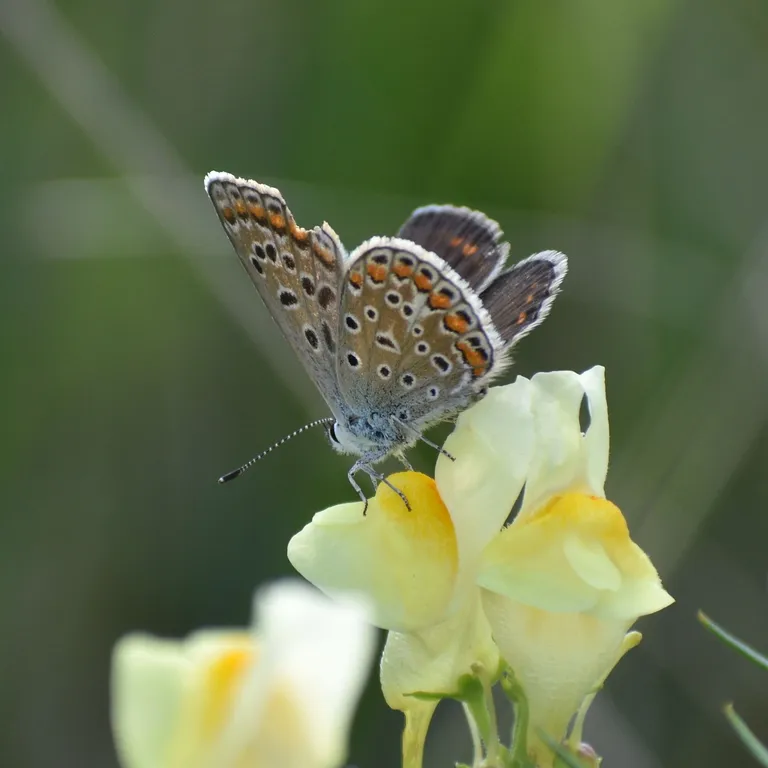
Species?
Polyommatus icarus
